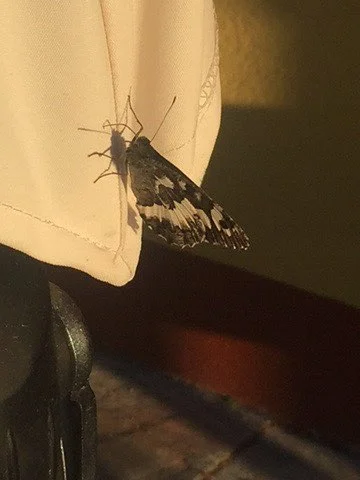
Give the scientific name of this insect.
Brintesia circe
